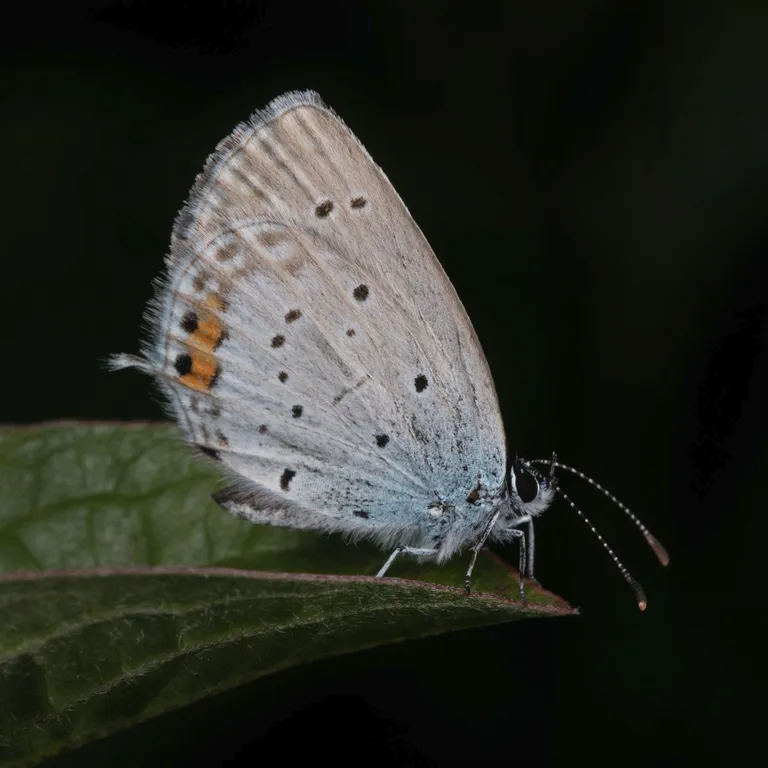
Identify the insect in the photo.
Cupido argiades (also Elkalyce argiades)
